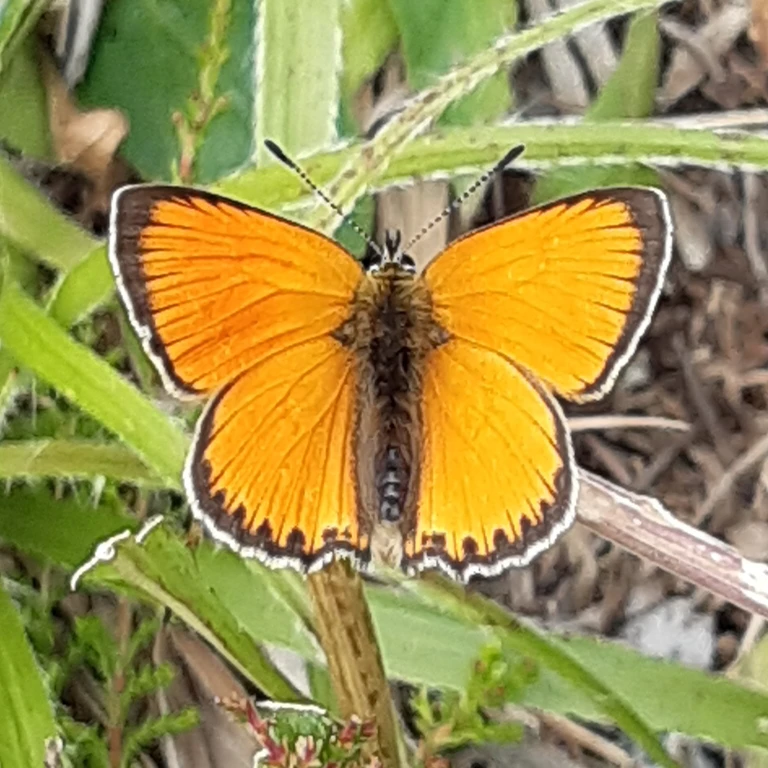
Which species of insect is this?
Lycaena virgaureae
